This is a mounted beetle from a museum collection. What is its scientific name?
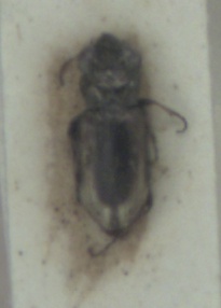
Notiophilus biguttatus
